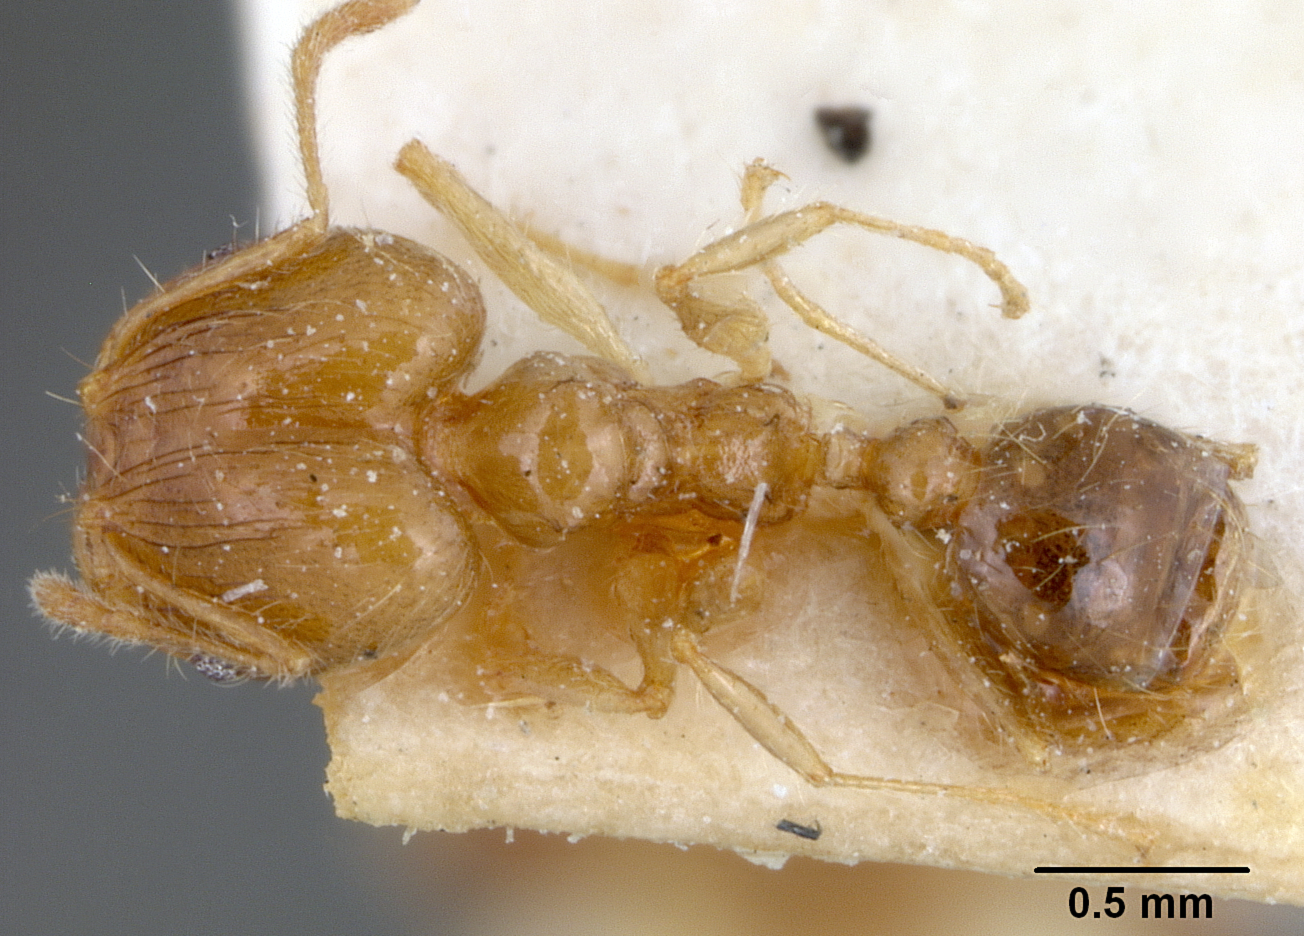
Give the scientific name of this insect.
Pheidole squalida
